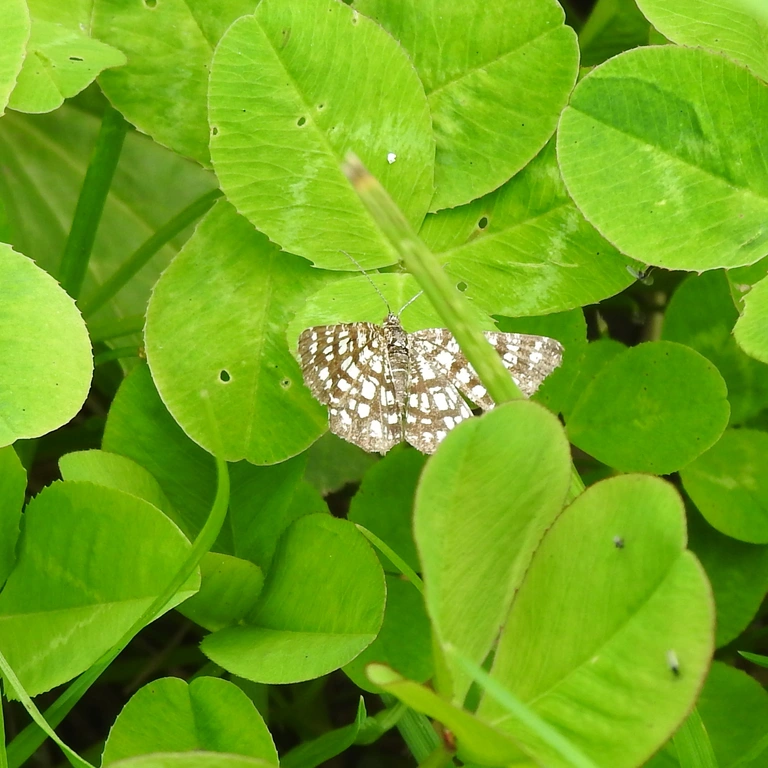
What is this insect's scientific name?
Chiasmia clathrata
